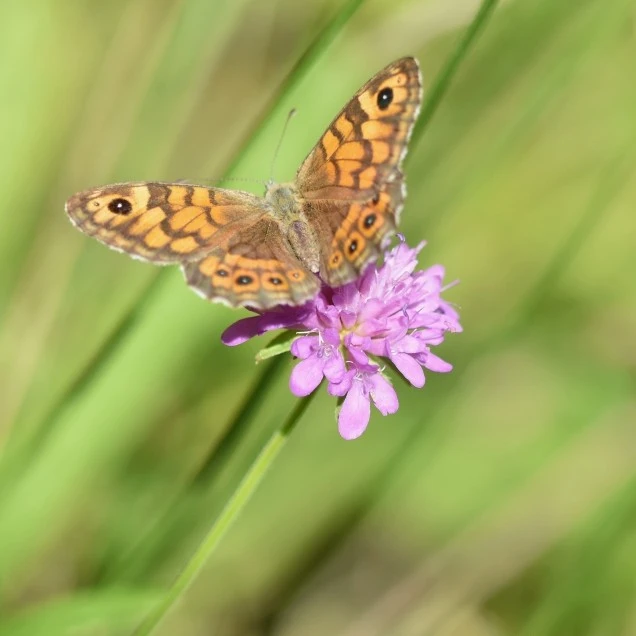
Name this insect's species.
Lasiommata megera (also Pararge megera)
